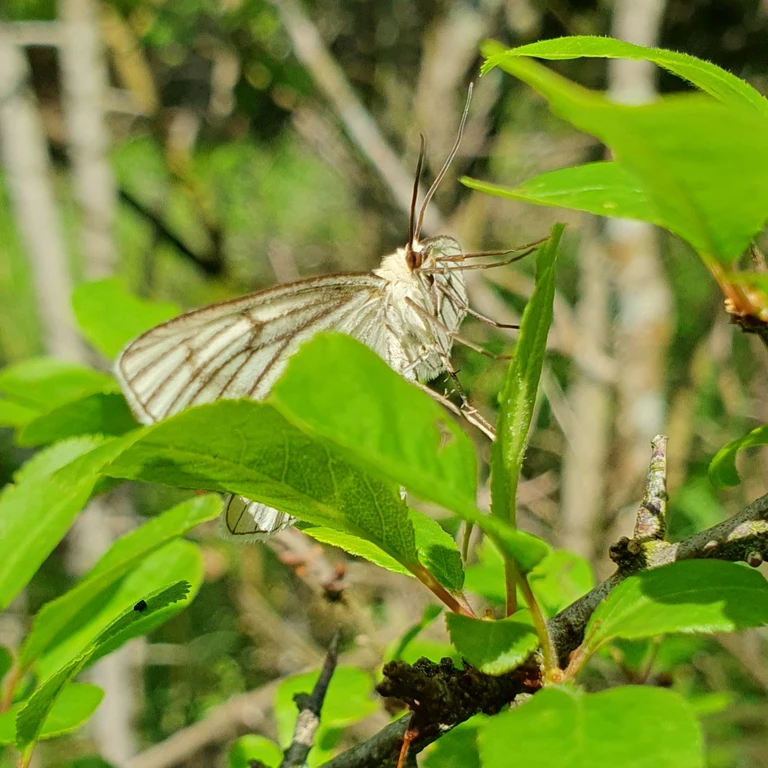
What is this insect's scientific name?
Siona lineata
